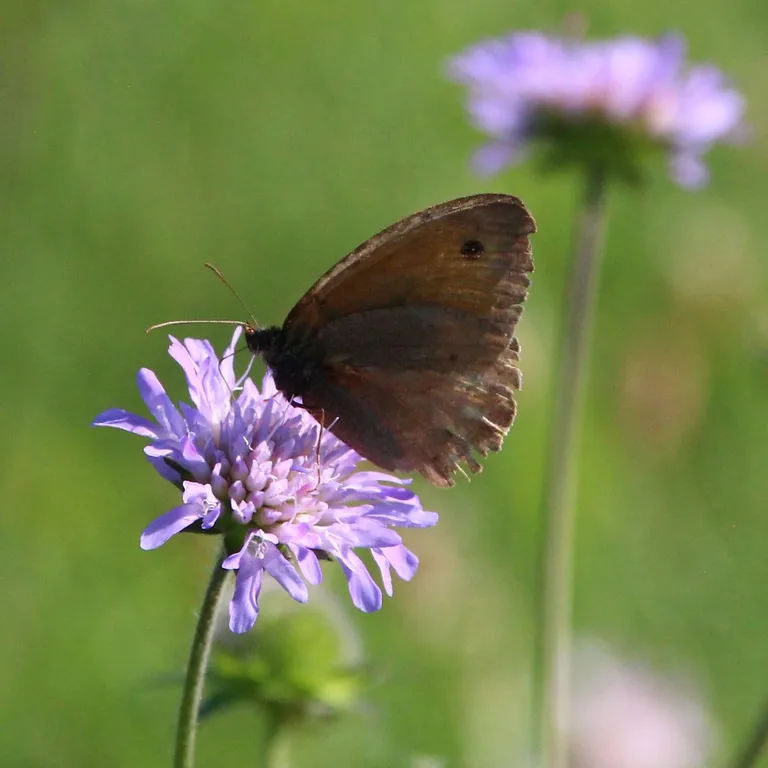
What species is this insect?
Maniola jurtina
